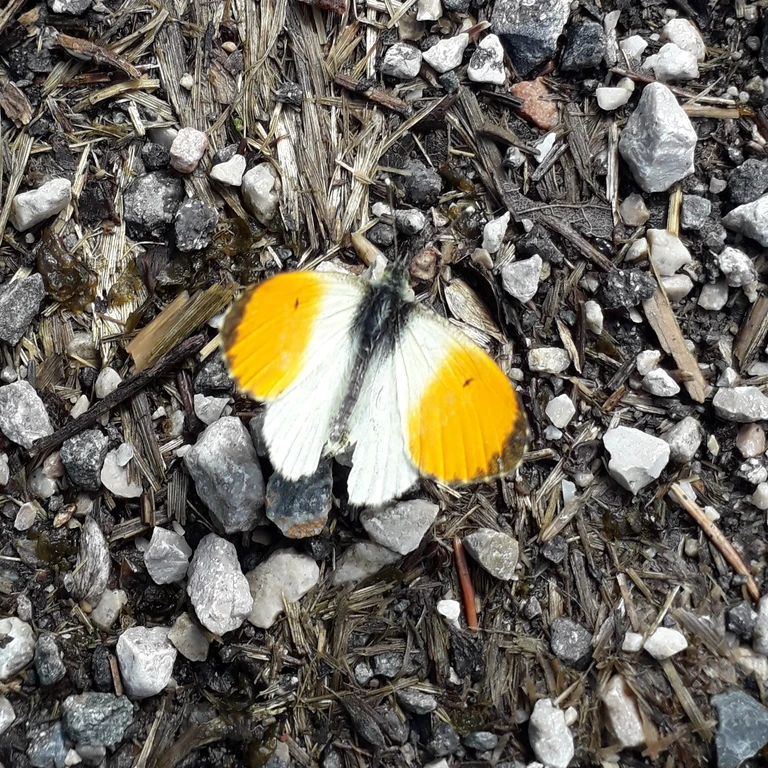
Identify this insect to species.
Anthocharis cardamines
